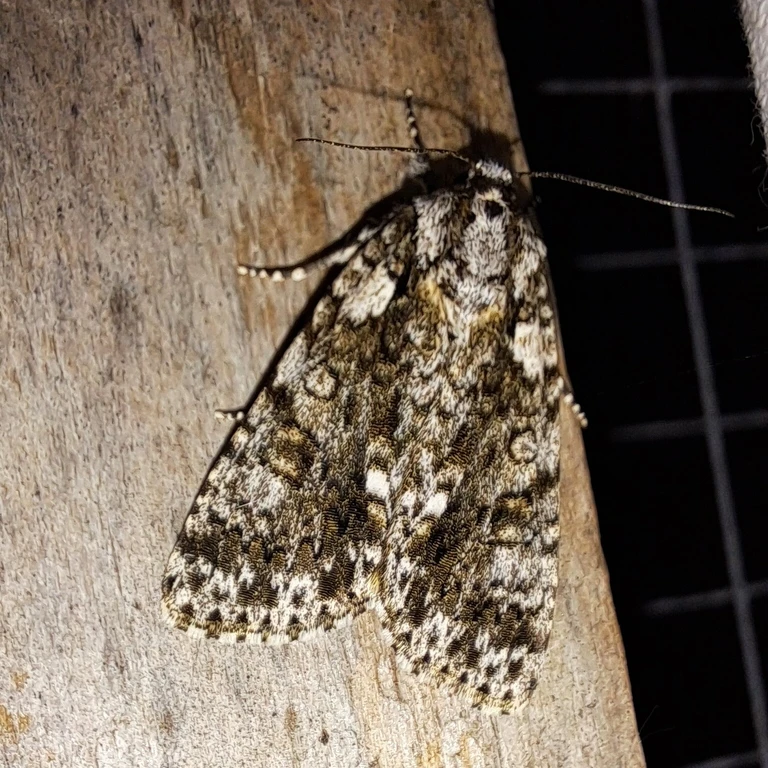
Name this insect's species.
Acronicta rumicis
